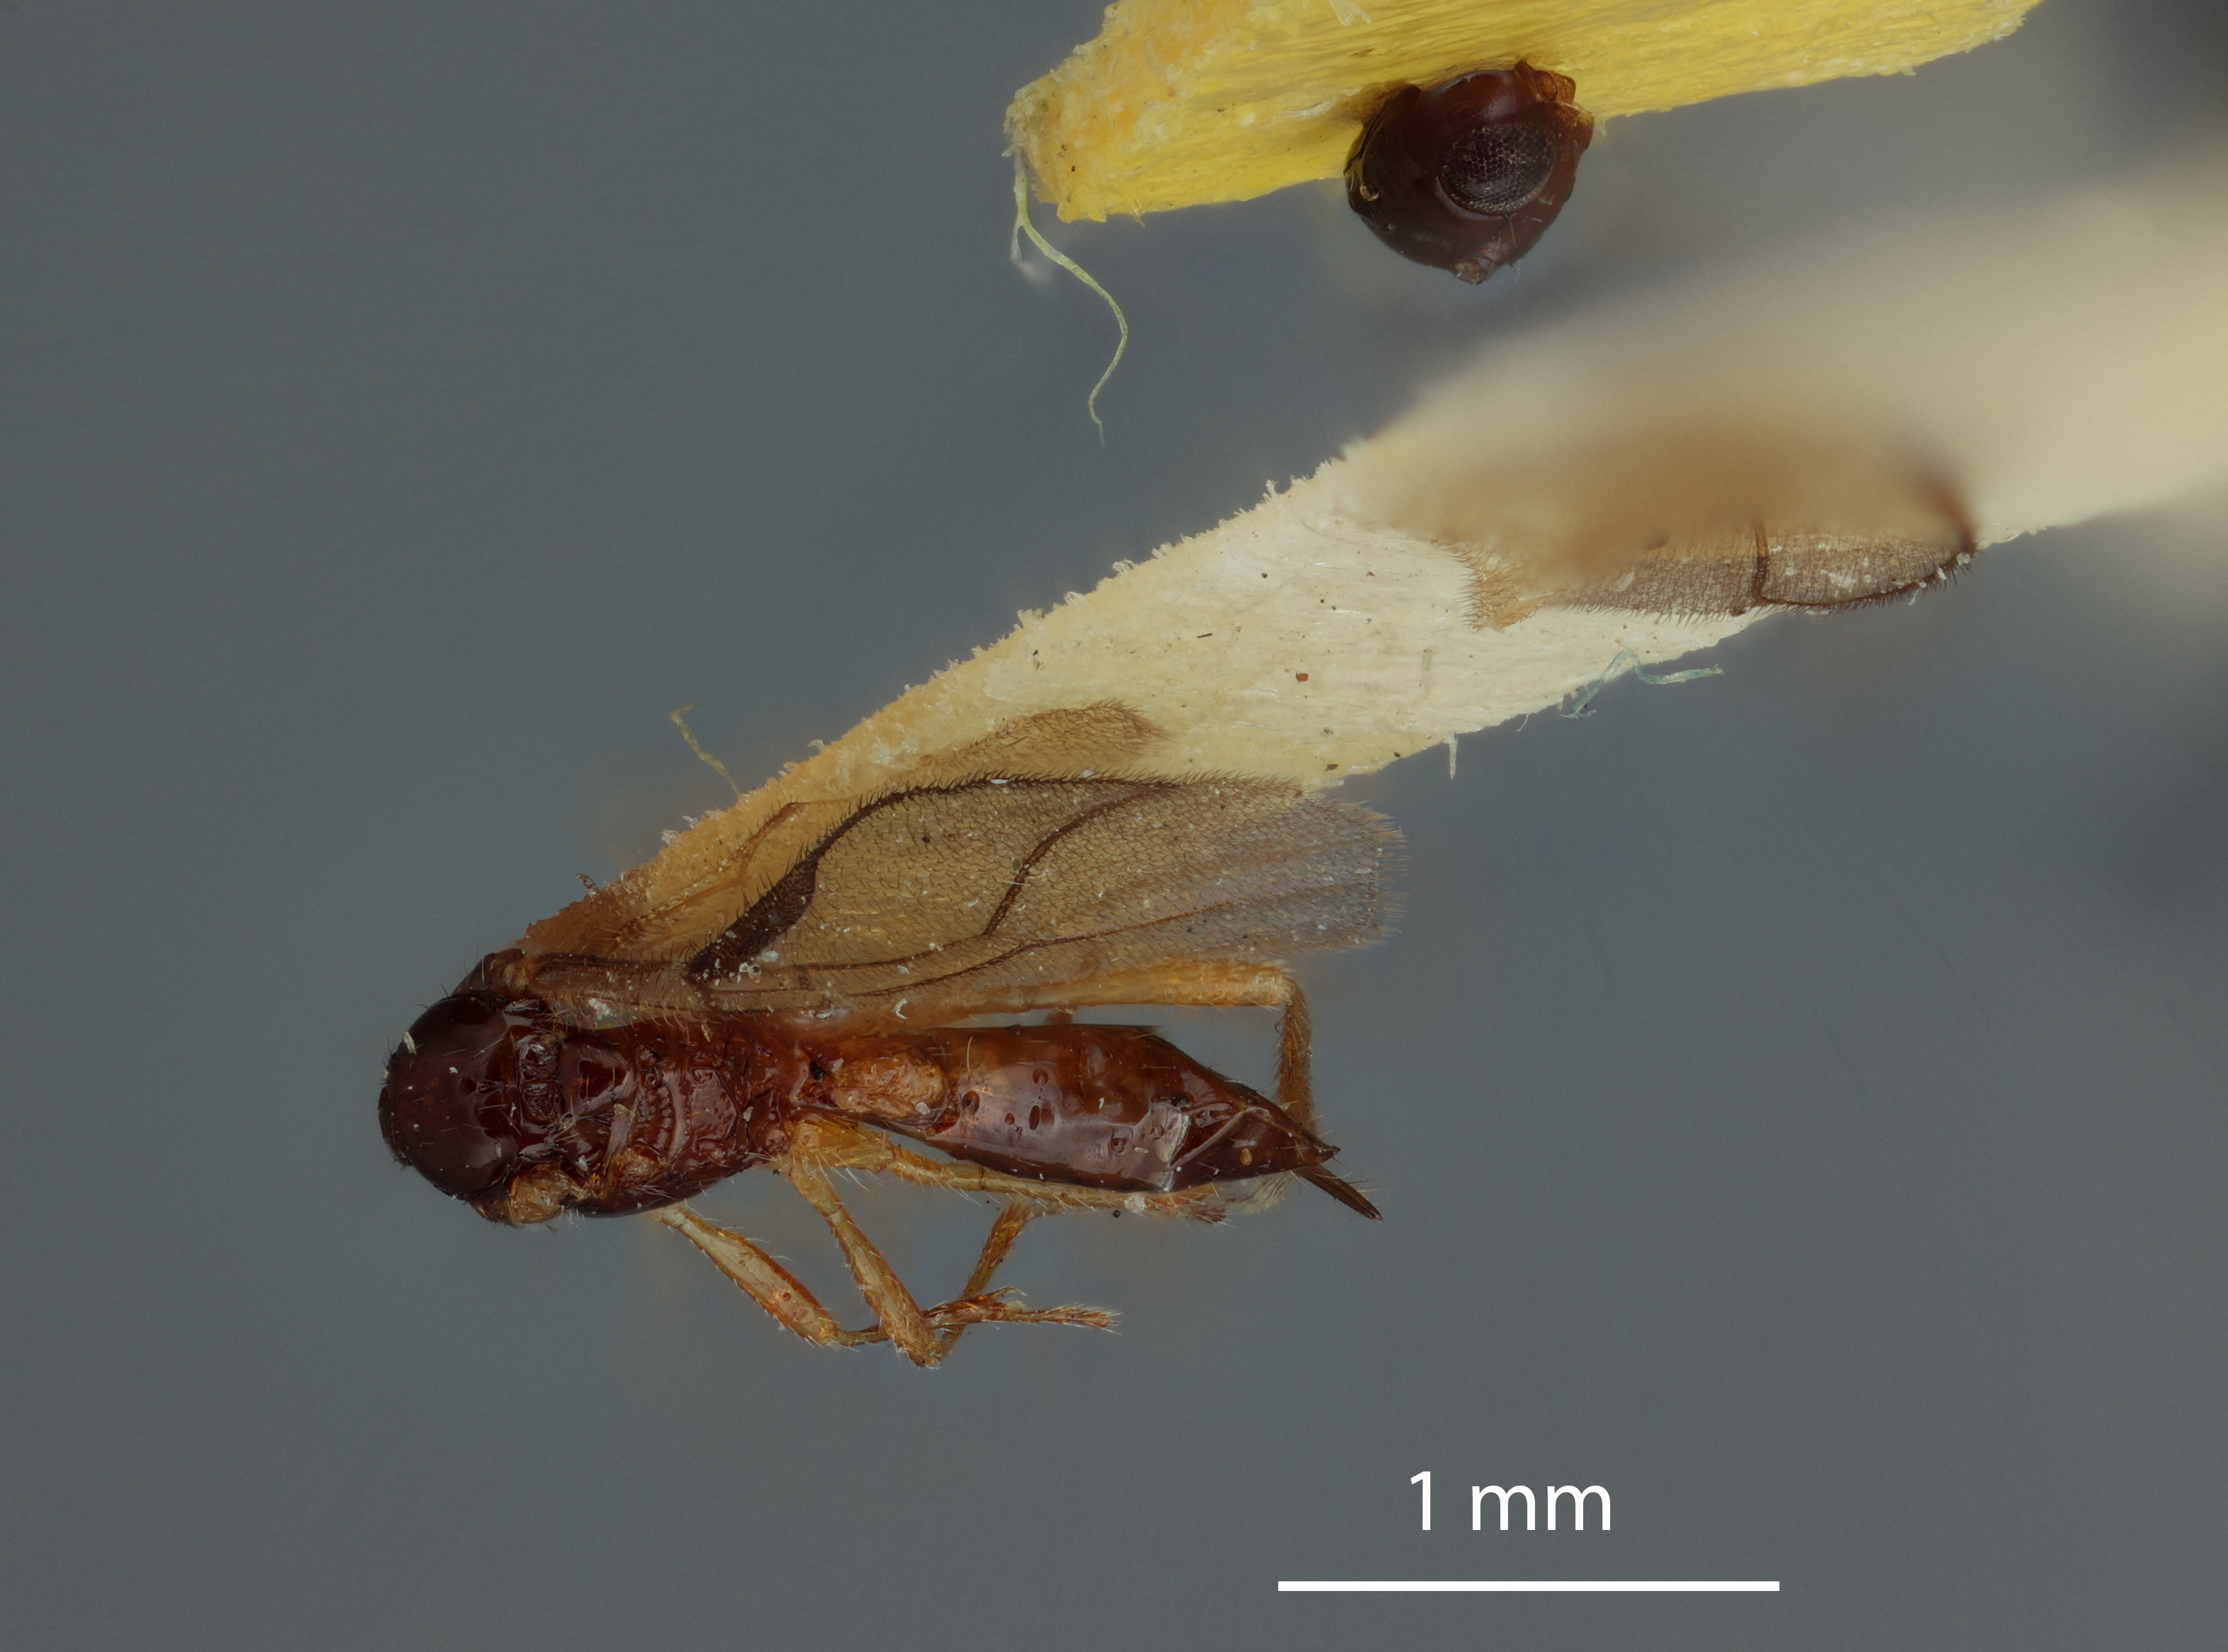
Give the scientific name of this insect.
Orthostigma dyari
